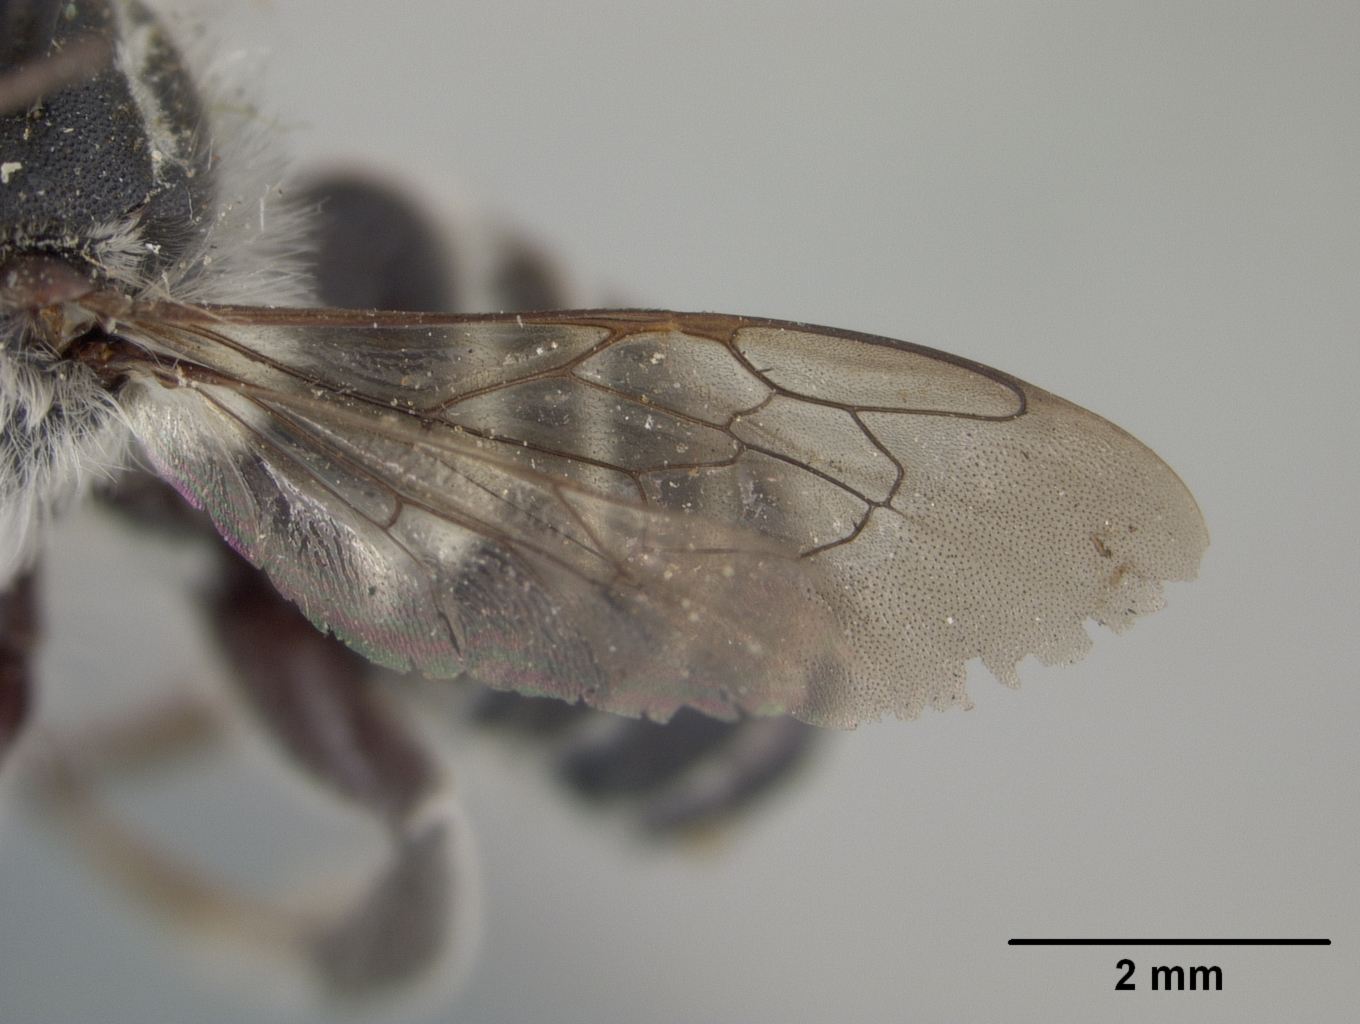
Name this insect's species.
Megachile brimleyi
